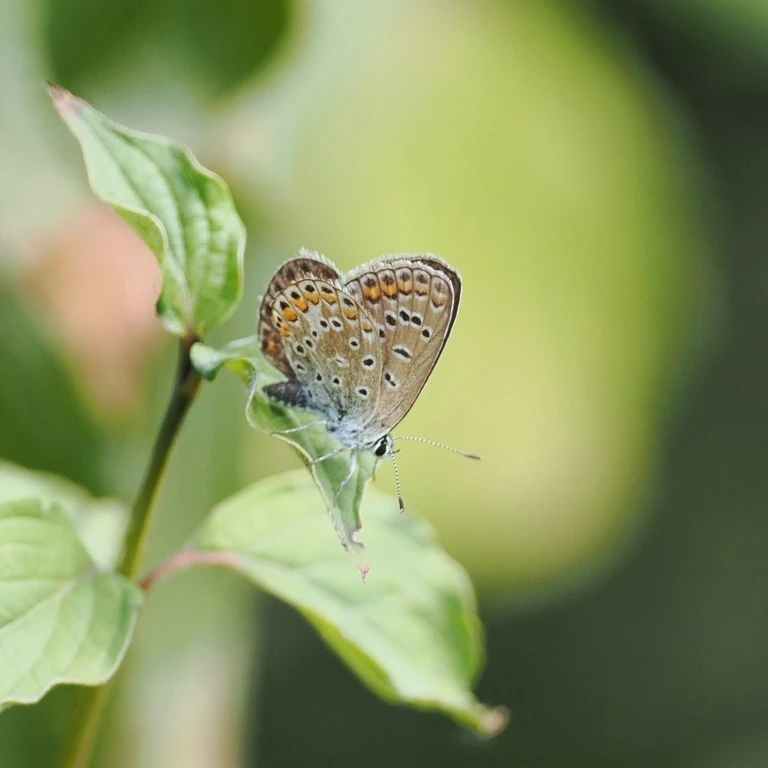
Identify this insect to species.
Polyommatus icarus
